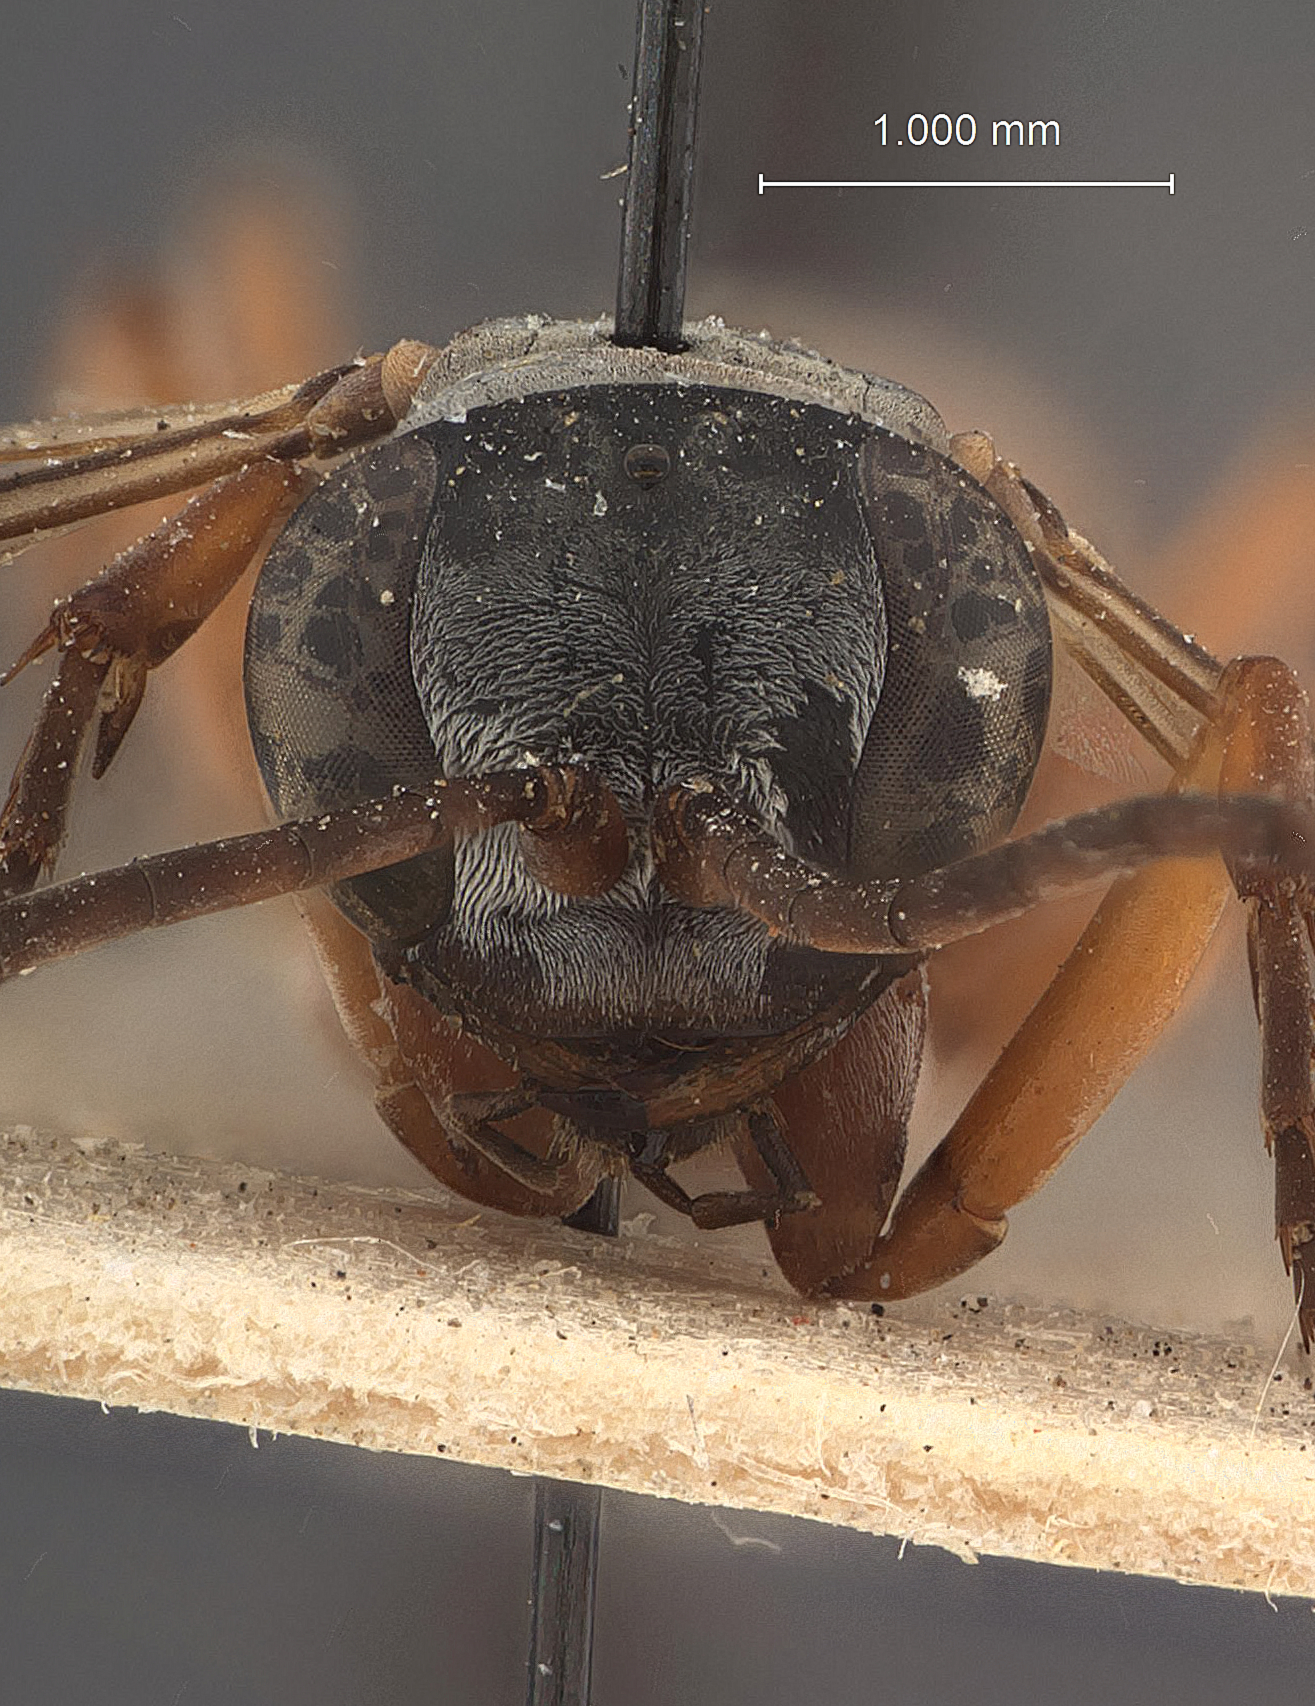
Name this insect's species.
Anospilus compactus
